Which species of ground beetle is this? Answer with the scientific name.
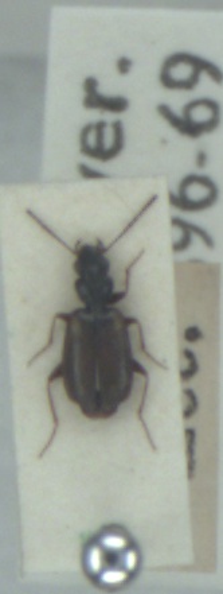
Syntomus obscuroguttatus
